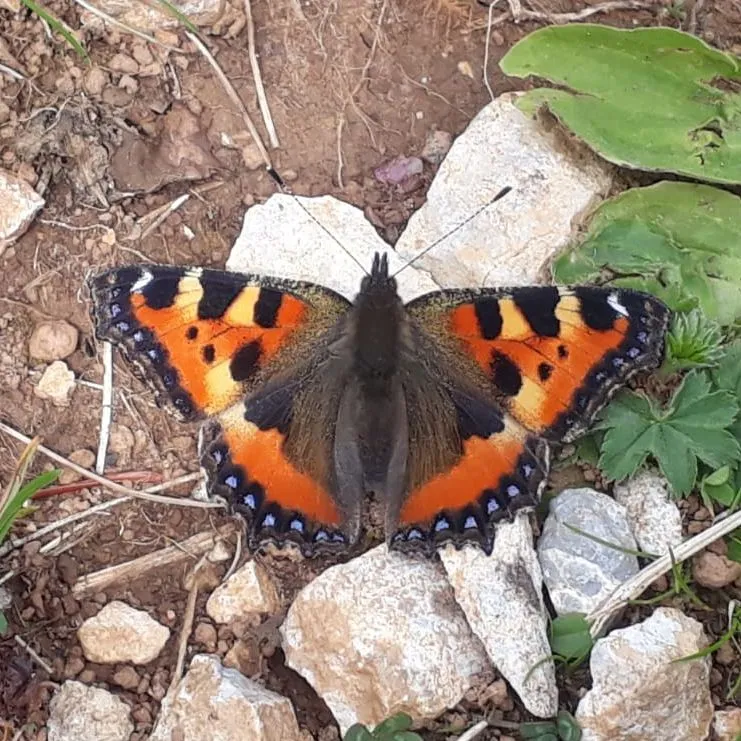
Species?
Aglais urticae
